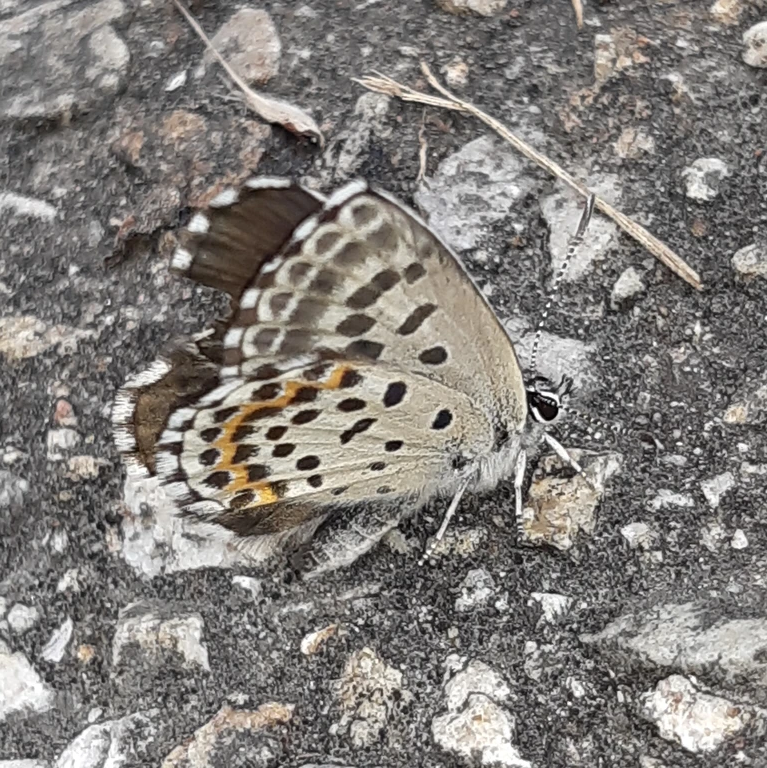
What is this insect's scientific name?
Scolitantides orion
